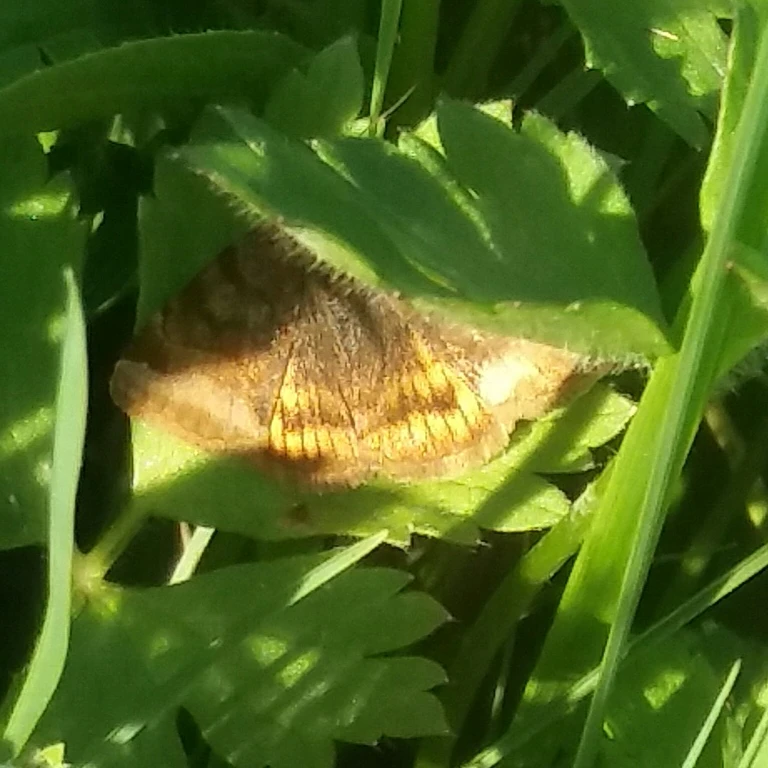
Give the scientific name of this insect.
Euclidia glyphica
